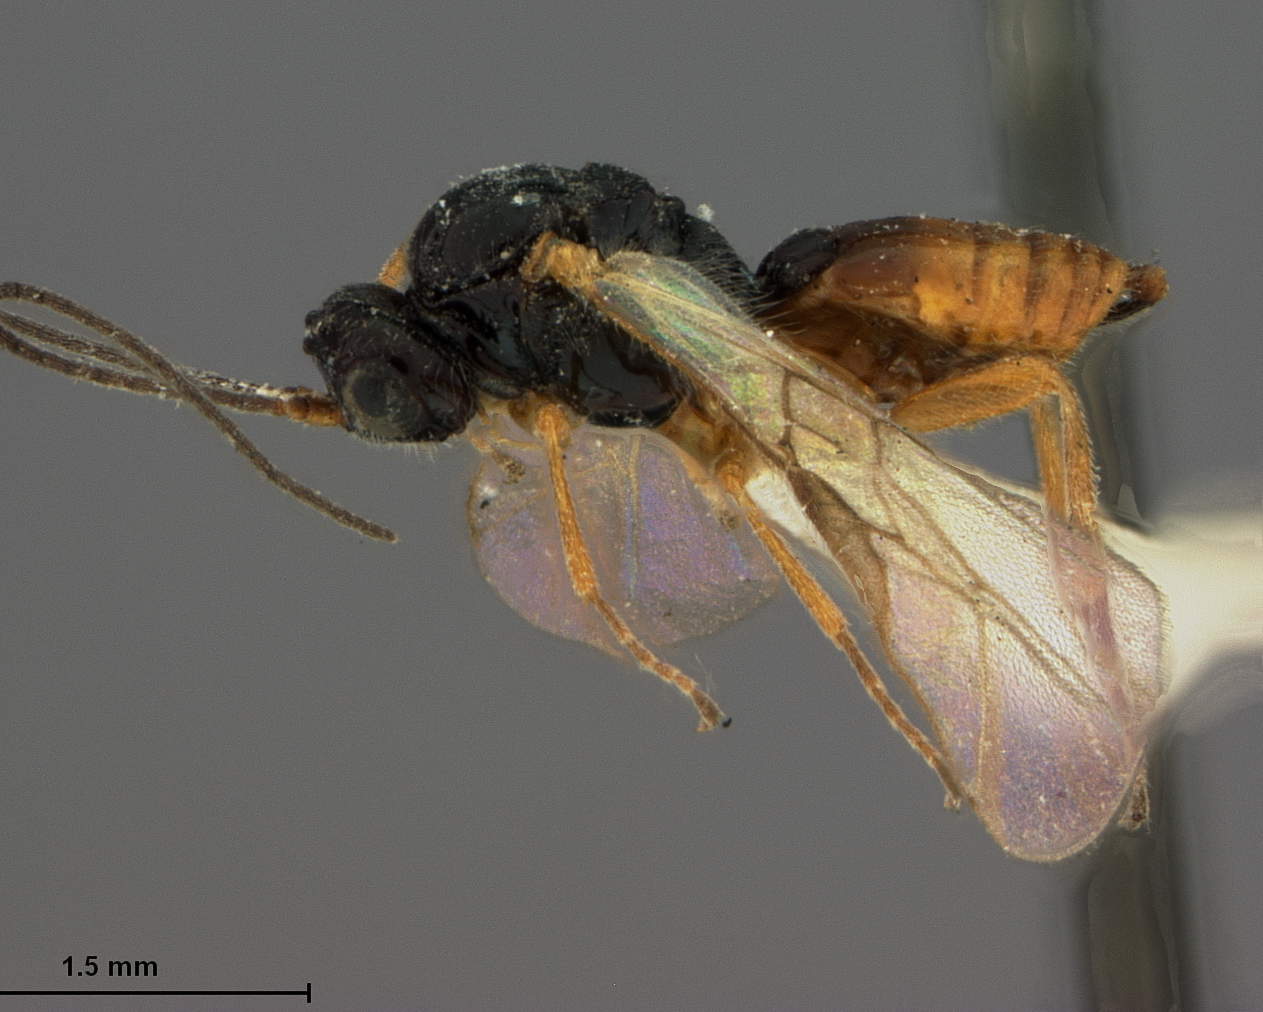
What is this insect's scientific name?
Opius foveolatus
